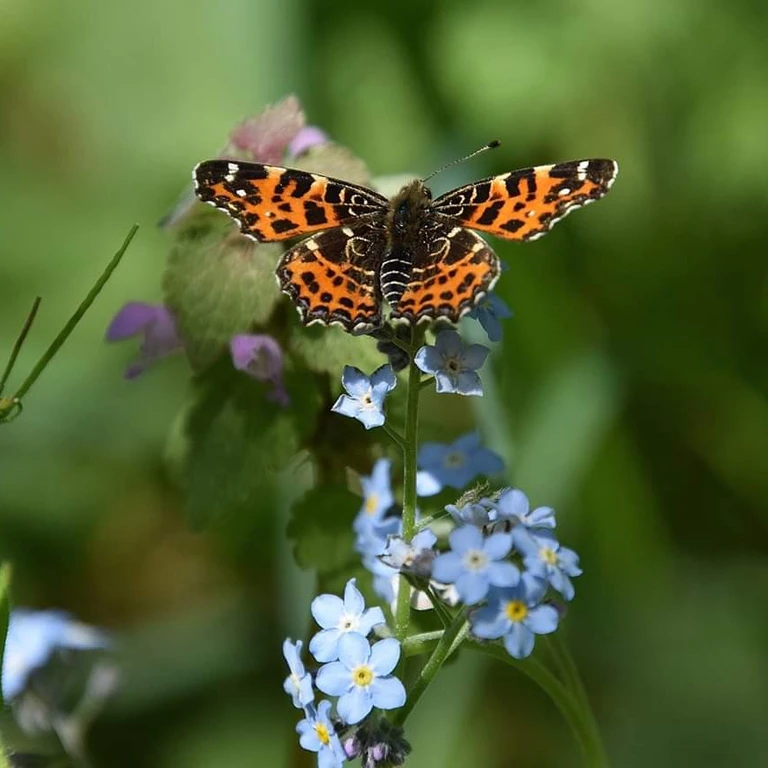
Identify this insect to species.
Araschnia levana
